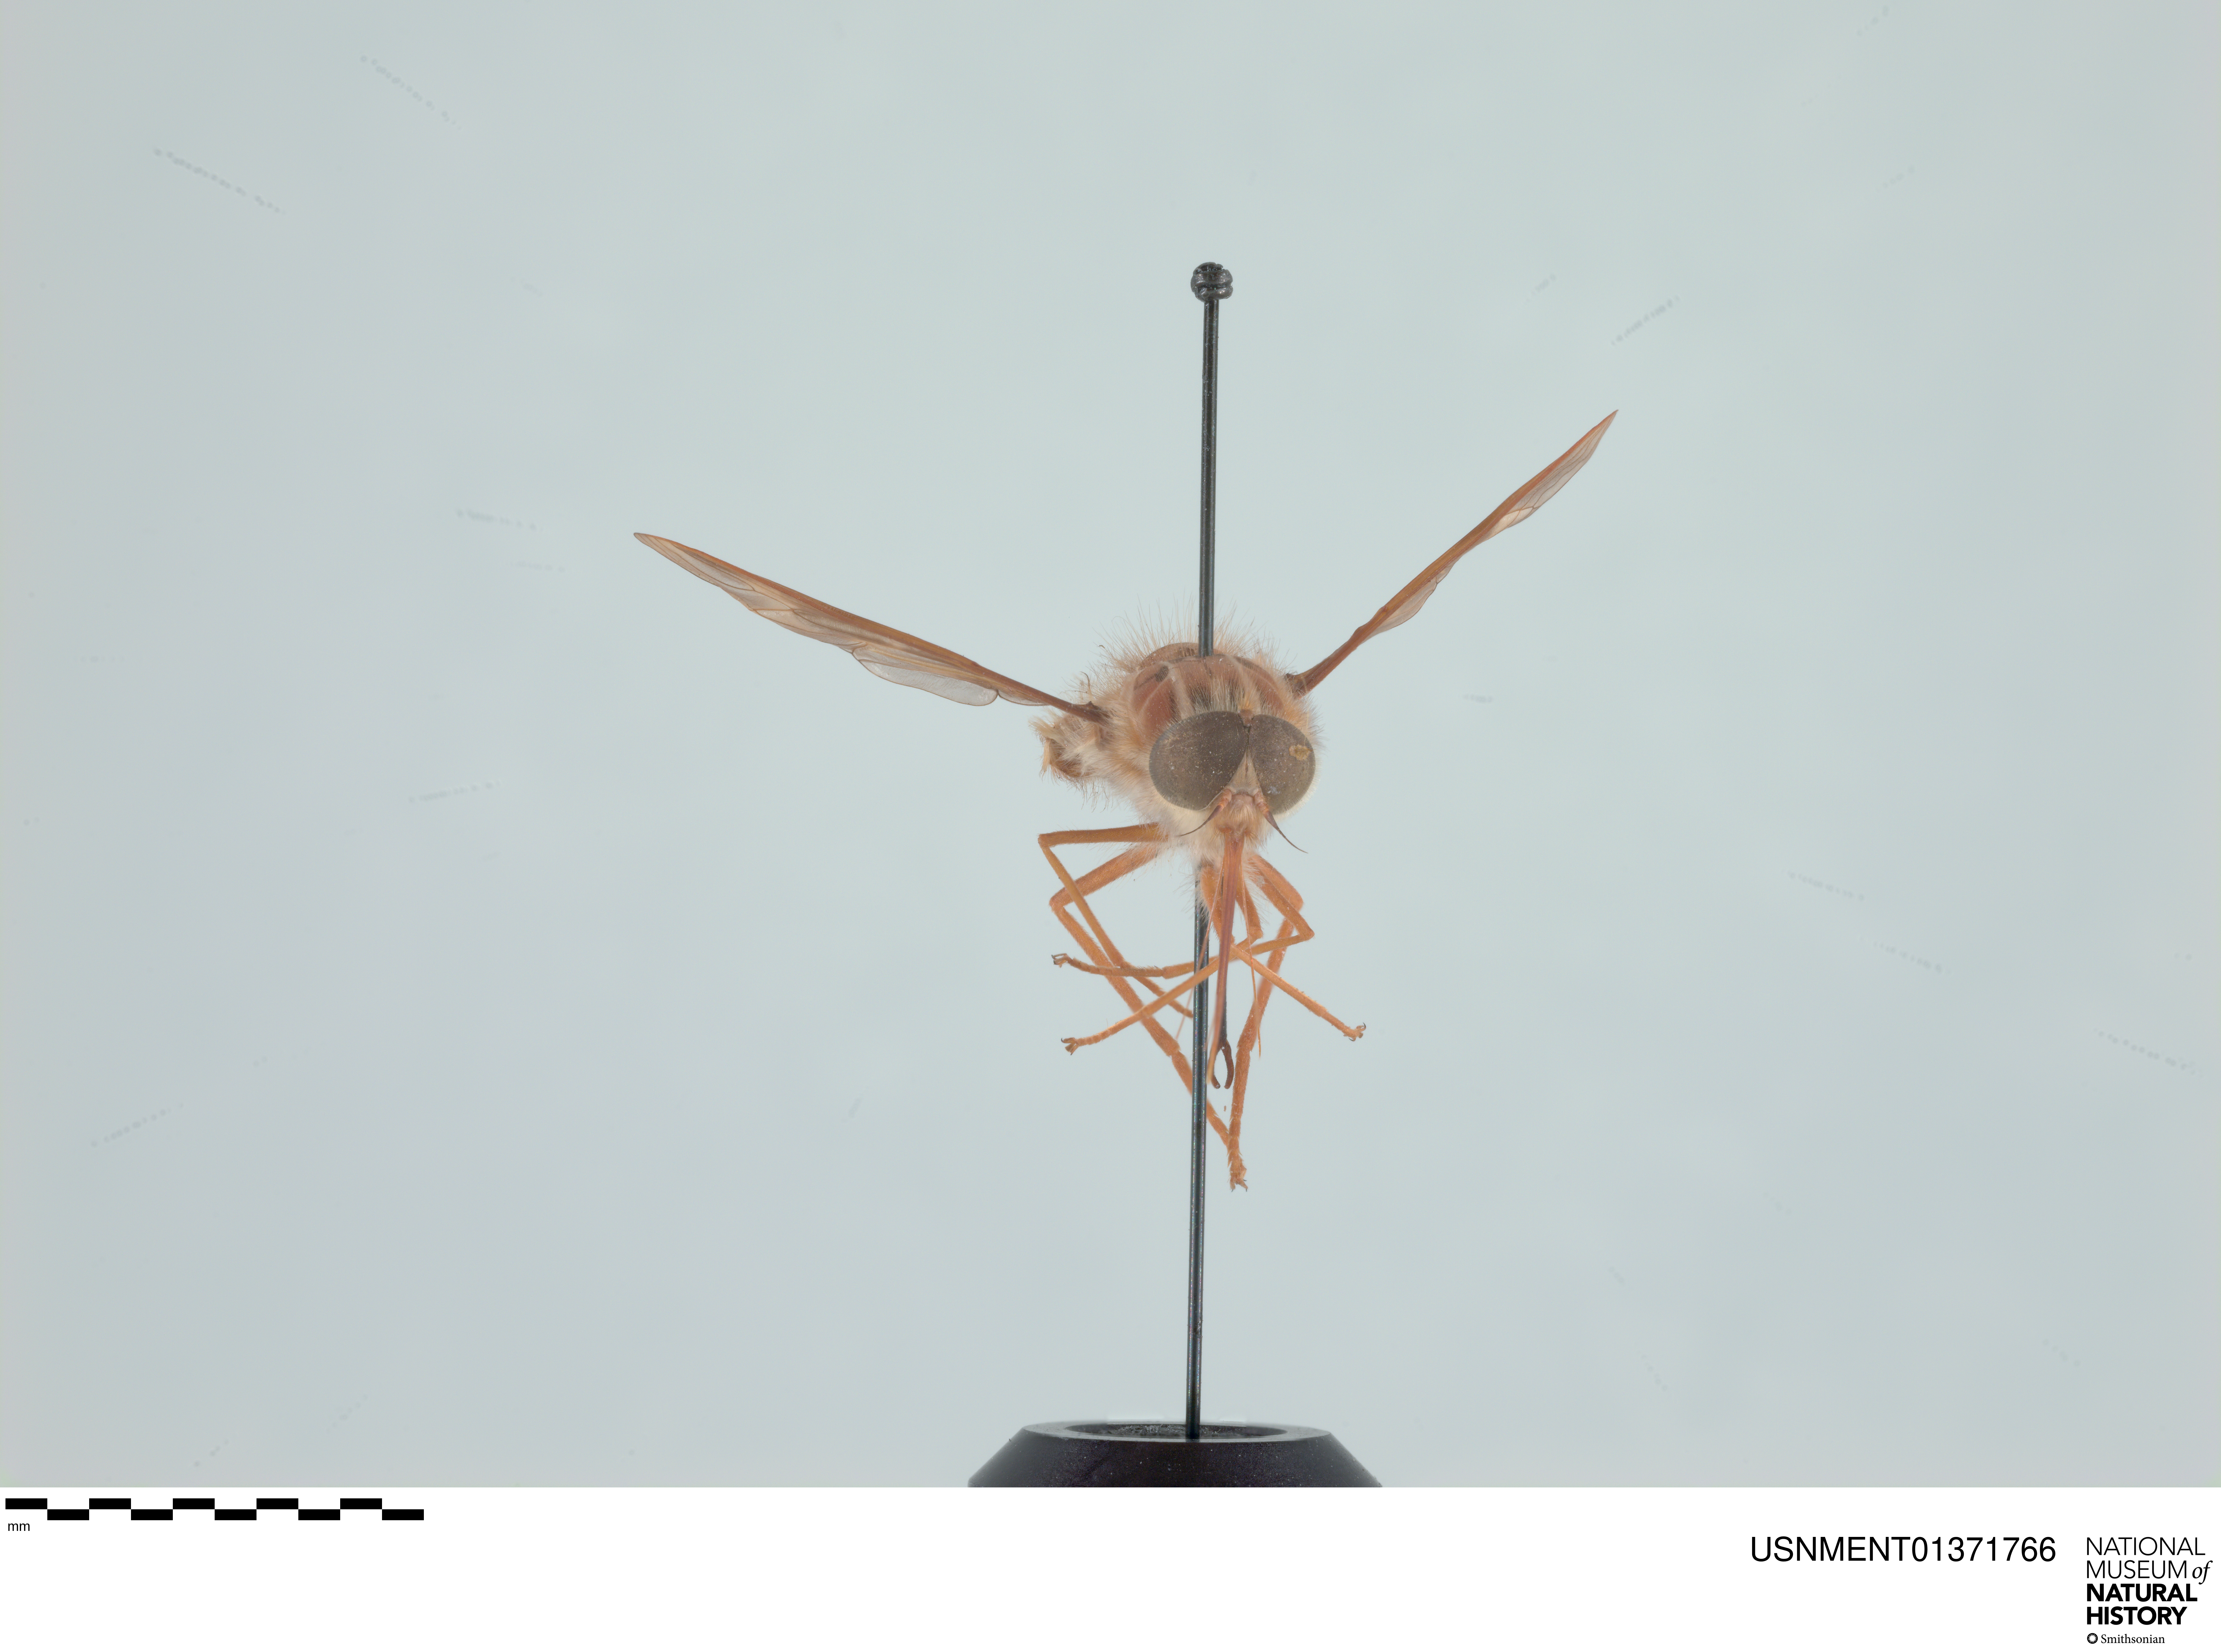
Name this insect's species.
Hirmoneura nubipennis (also Trichophthalma nubipennis)
